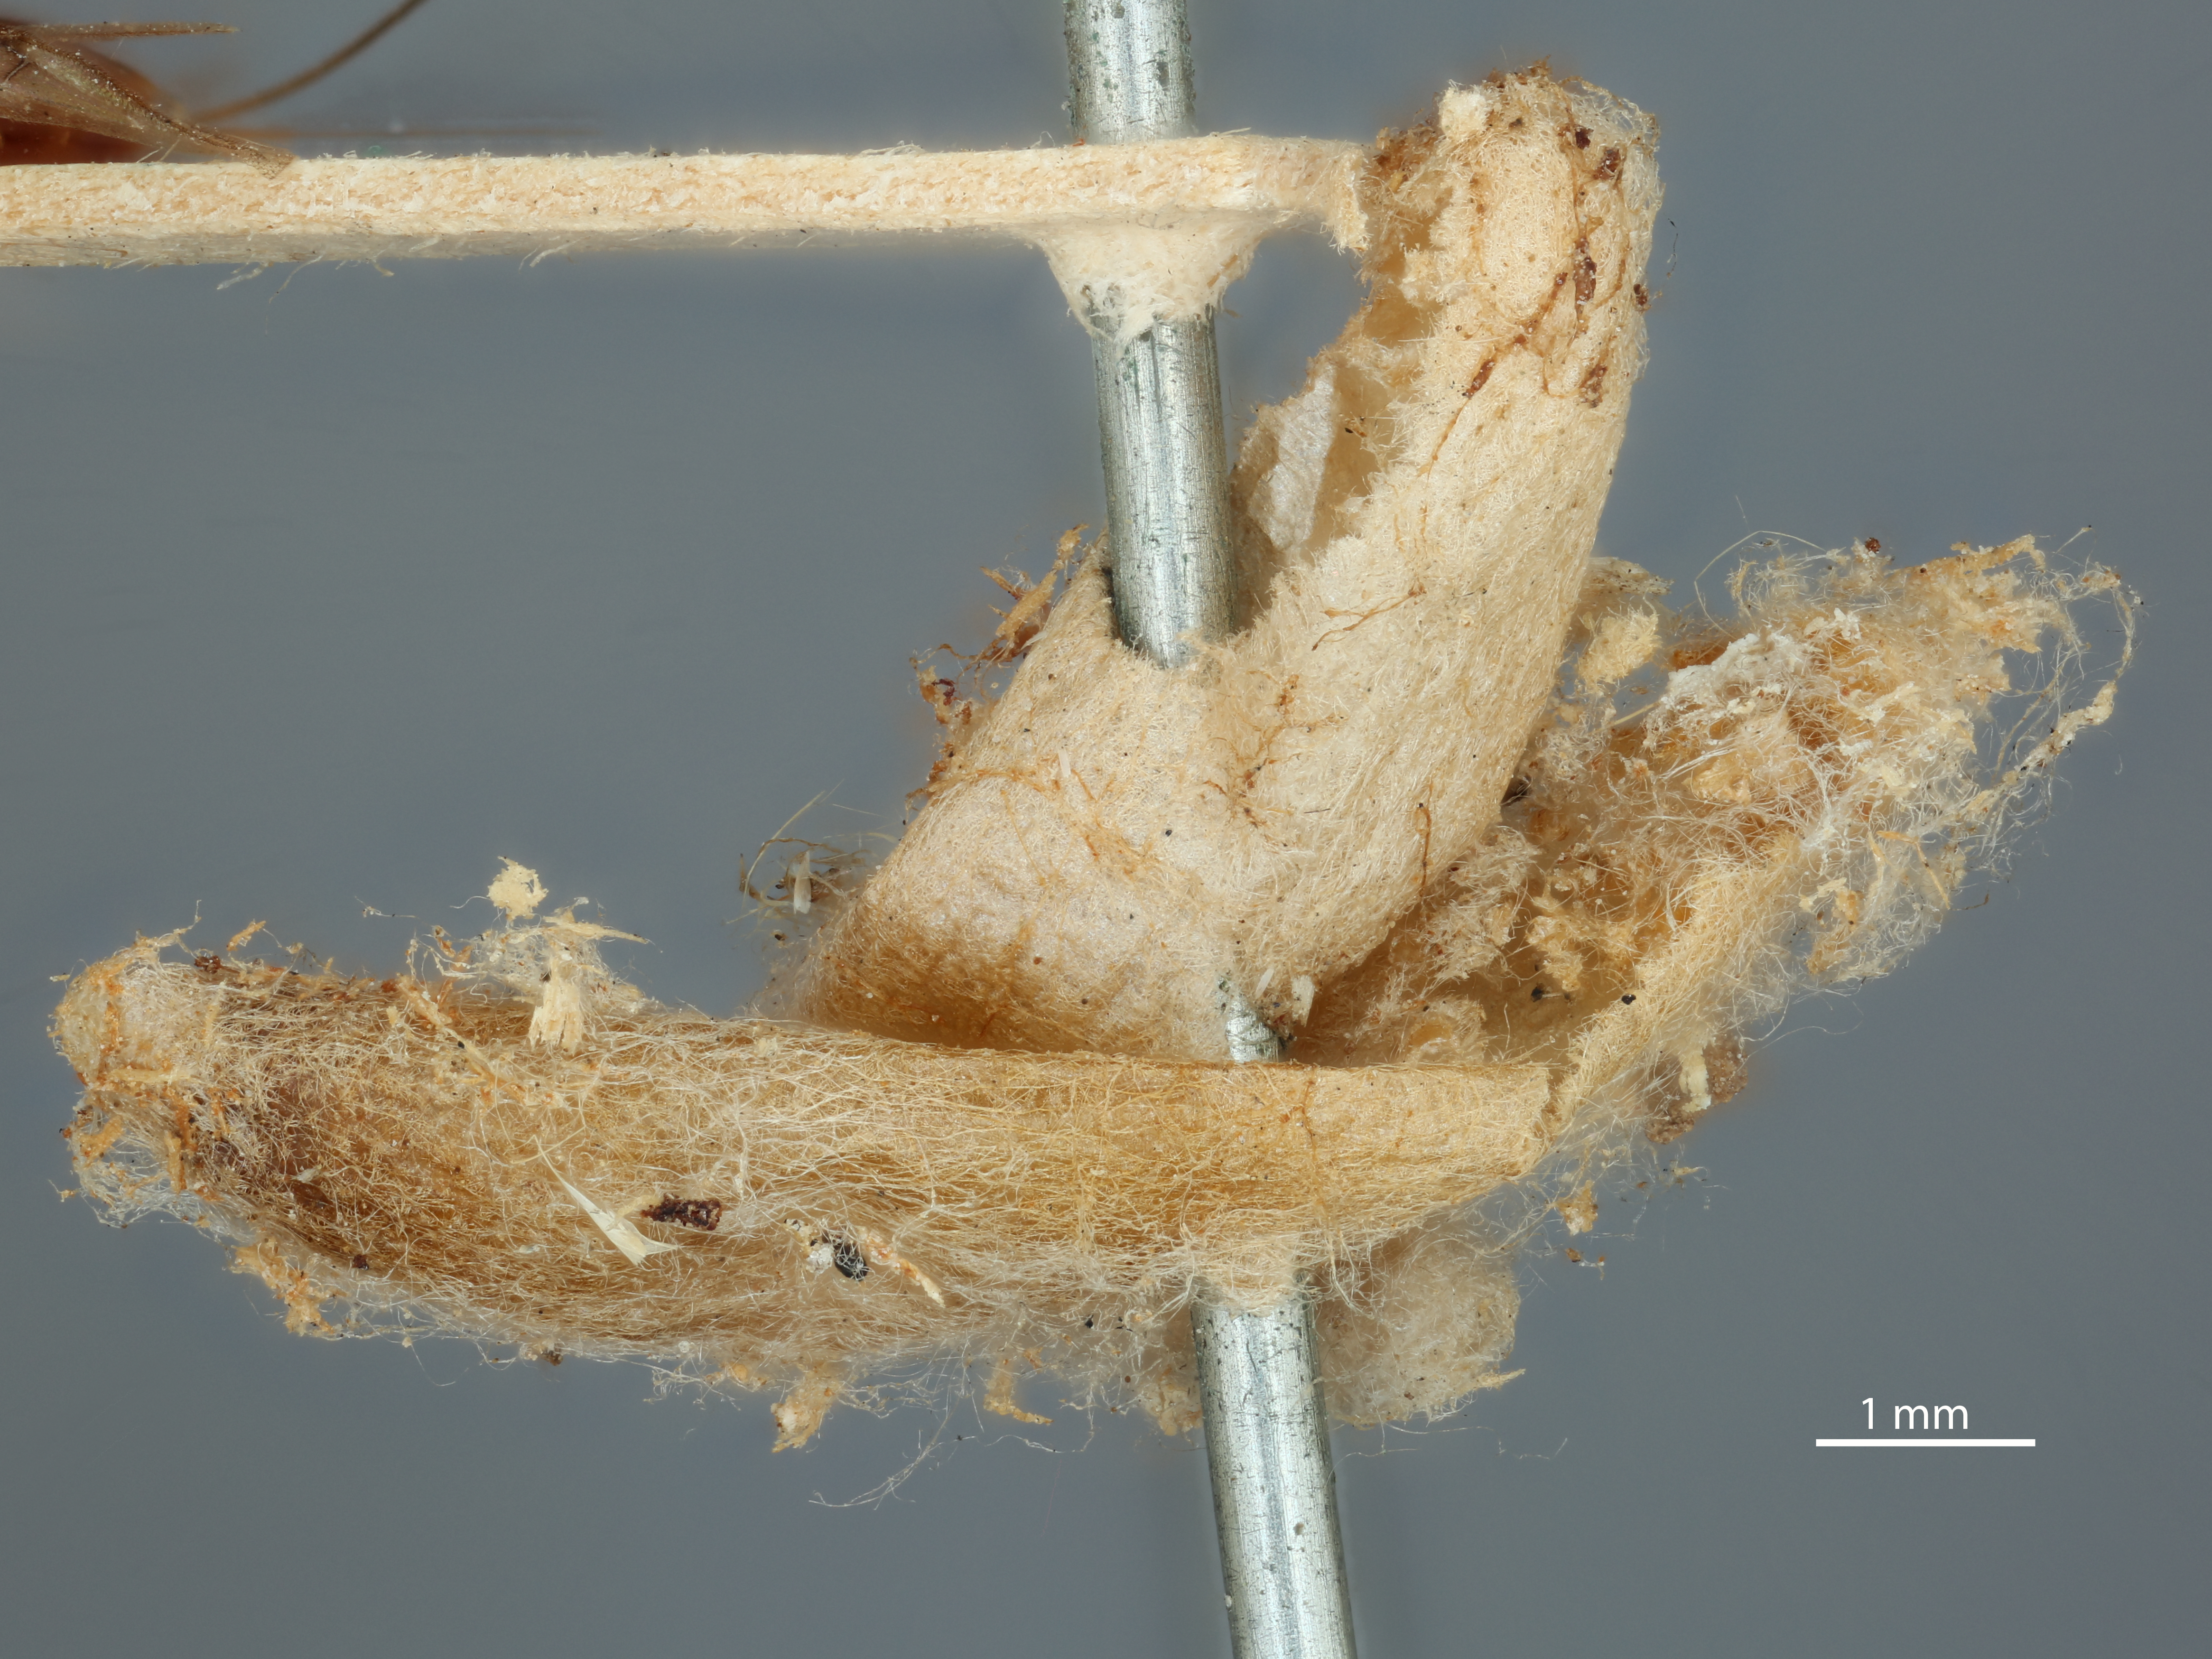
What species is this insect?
Doryctes mellipes
